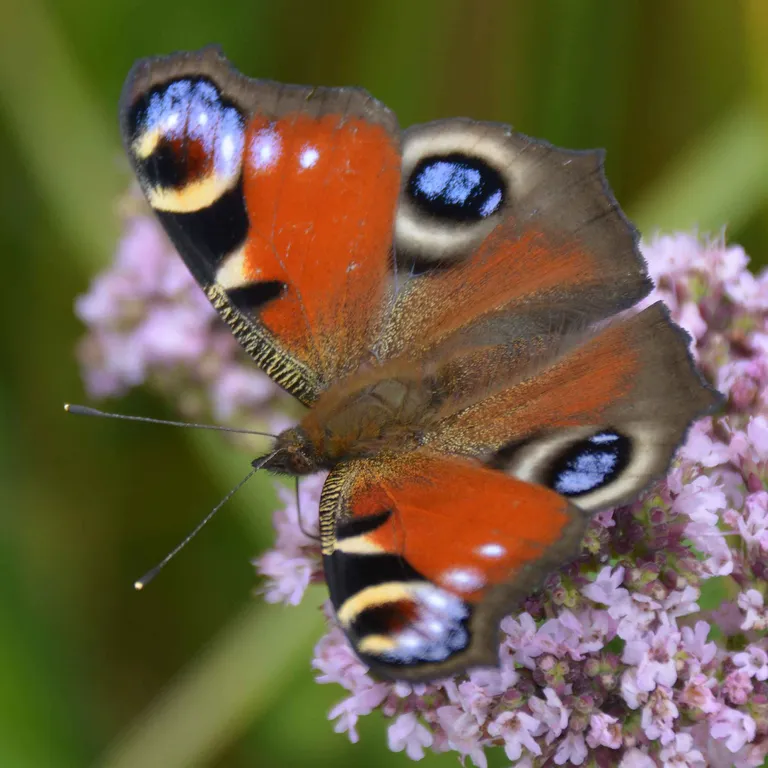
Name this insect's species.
Aglais io
